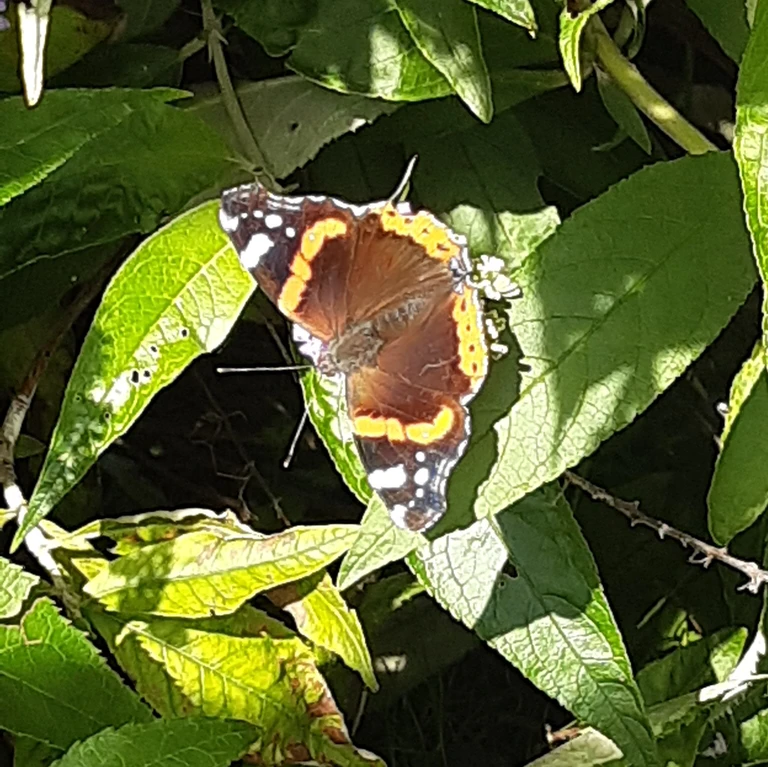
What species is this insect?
Vanessa atalanta
